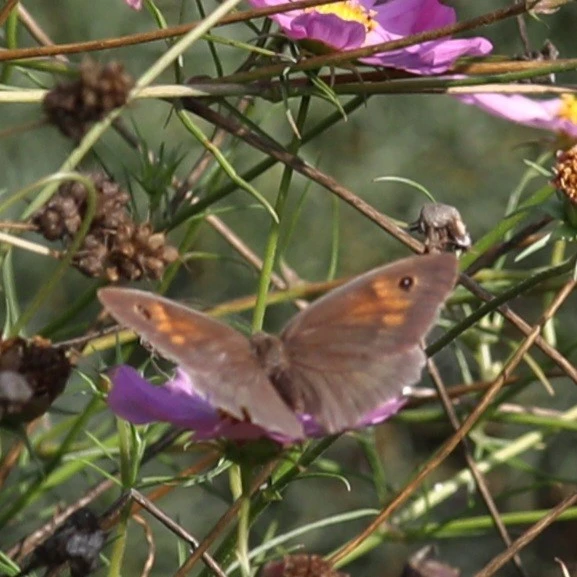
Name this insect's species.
Maniola jurtina
